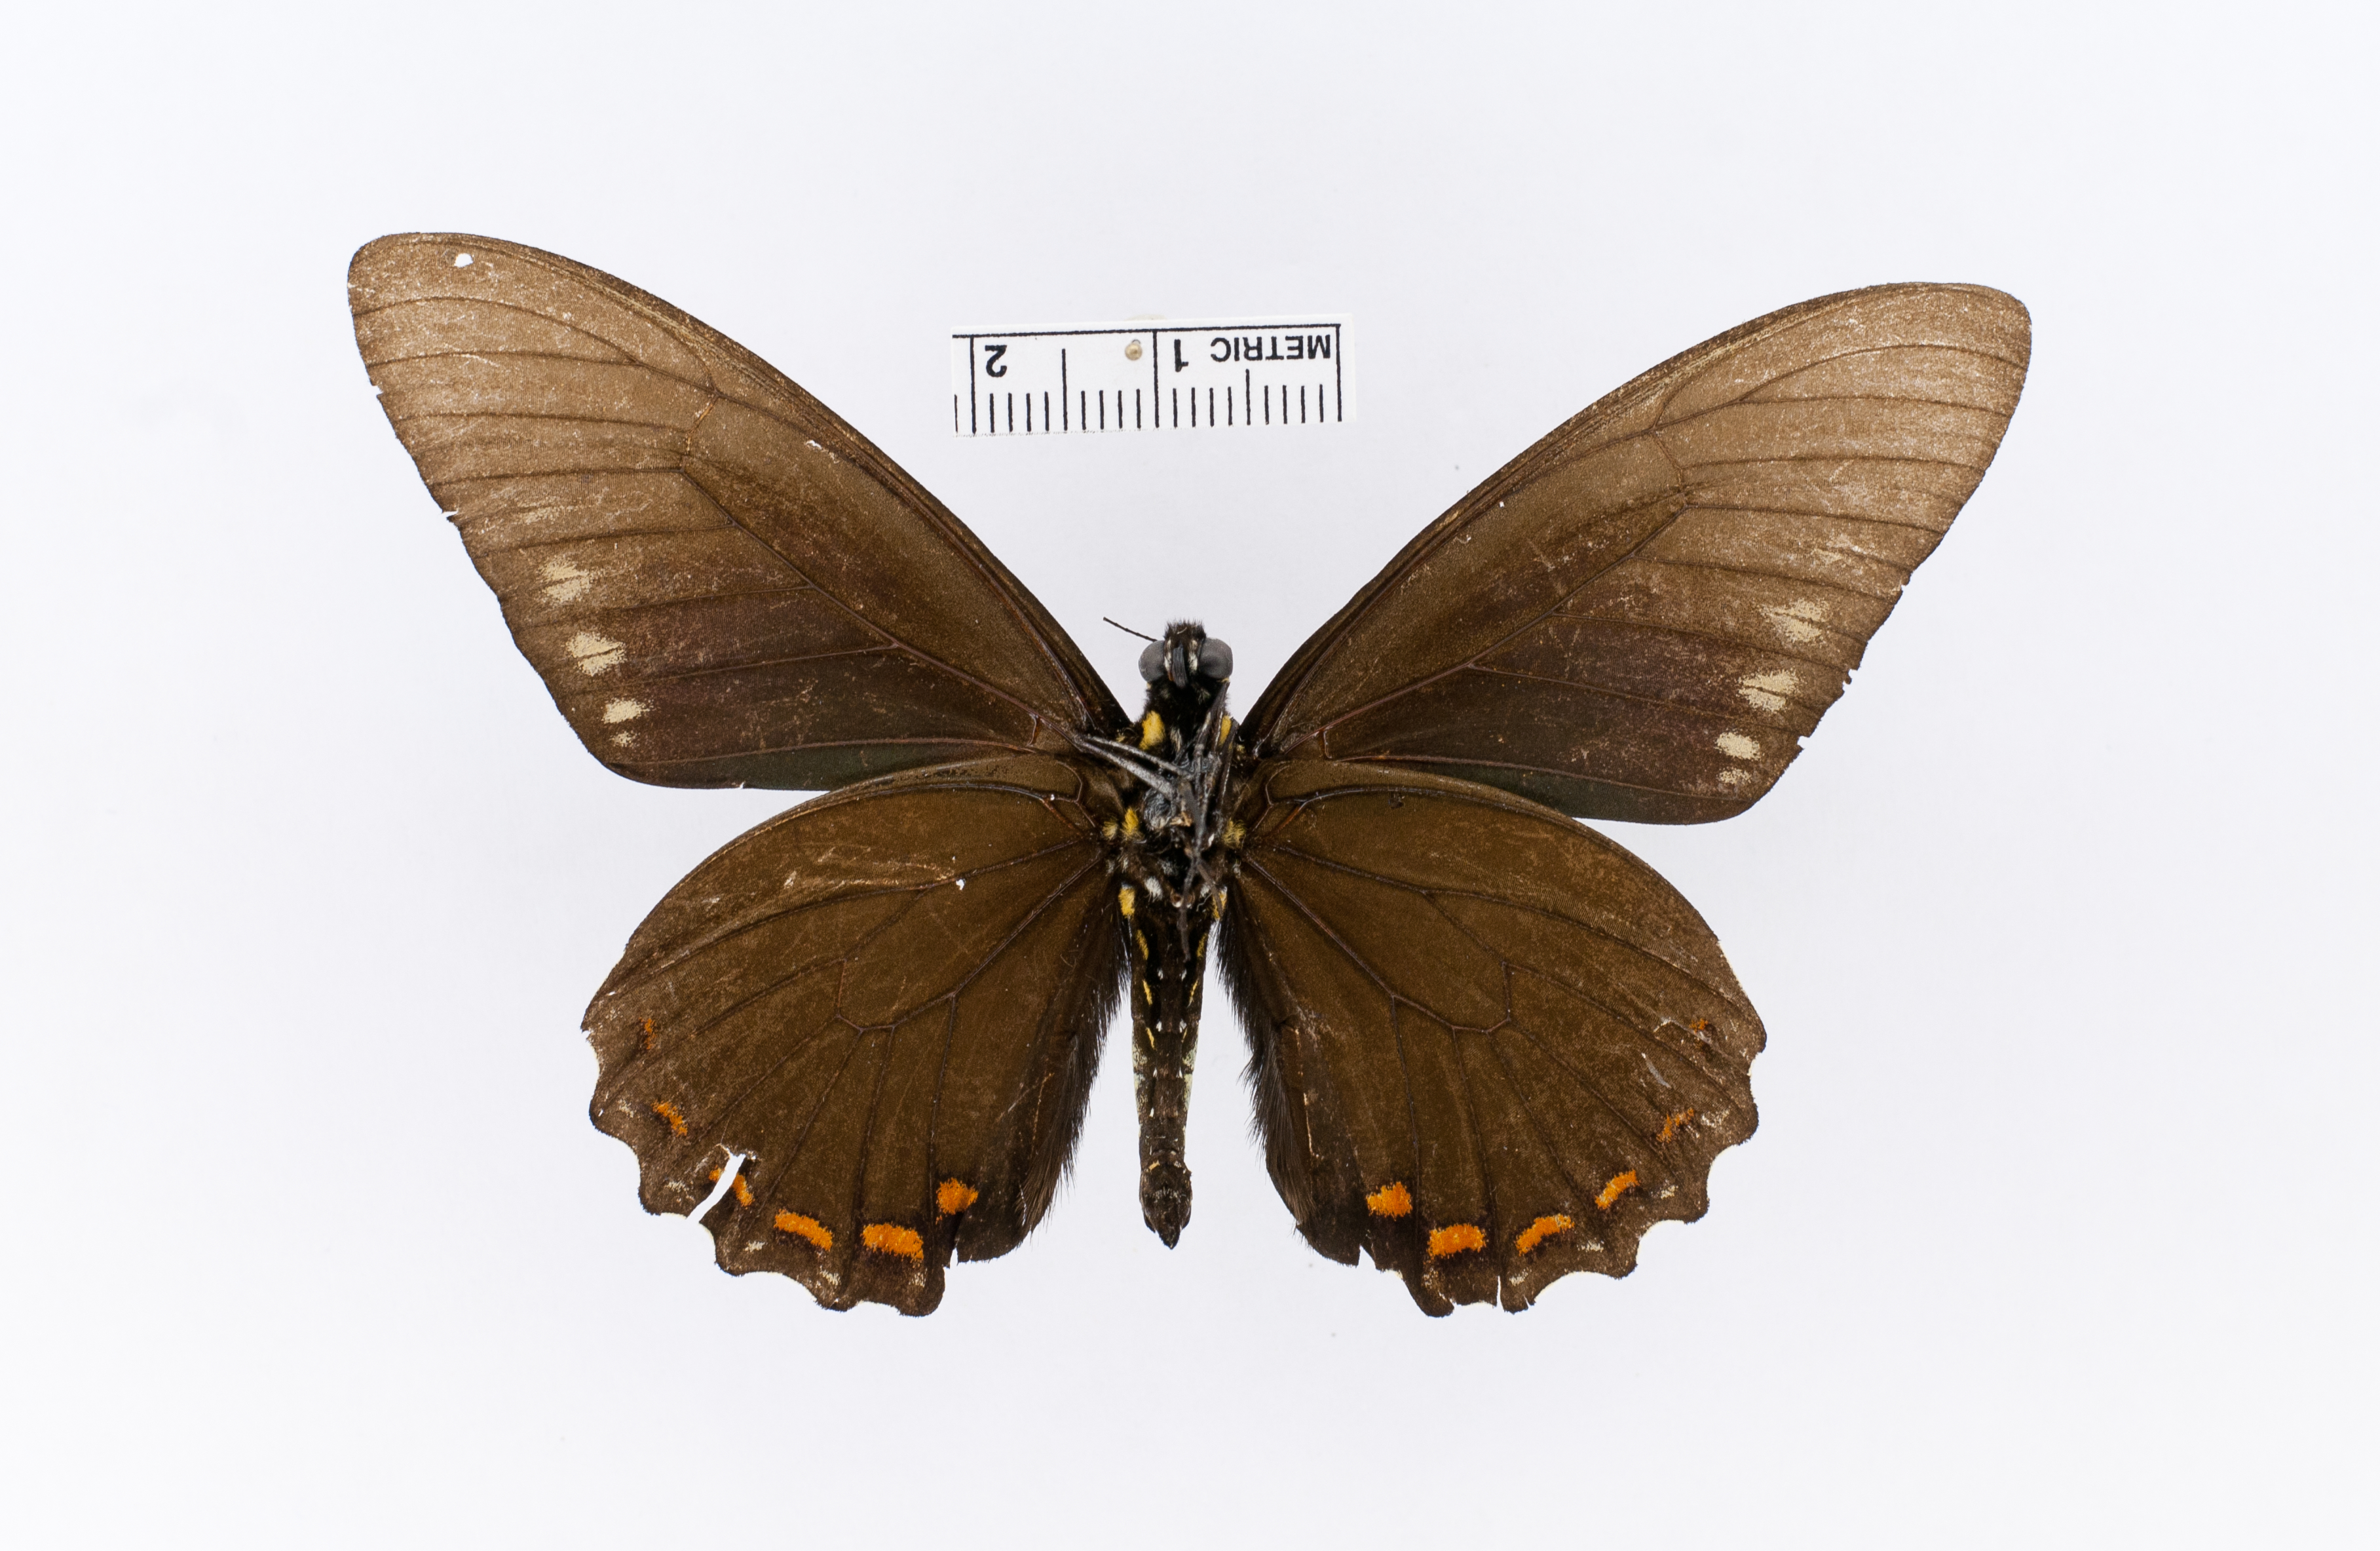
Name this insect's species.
Papilio belus
